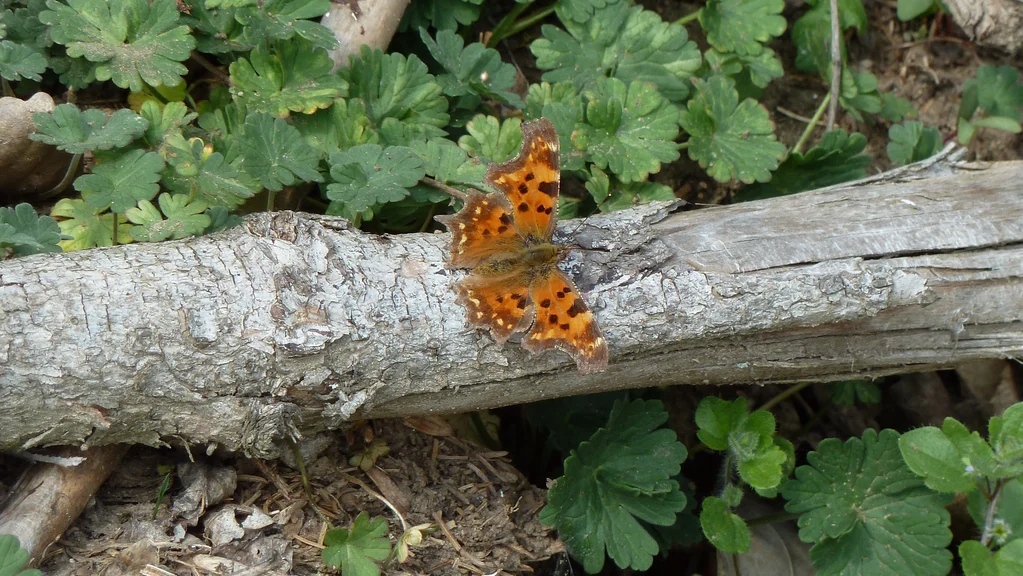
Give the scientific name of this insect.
Polygonia c-album
